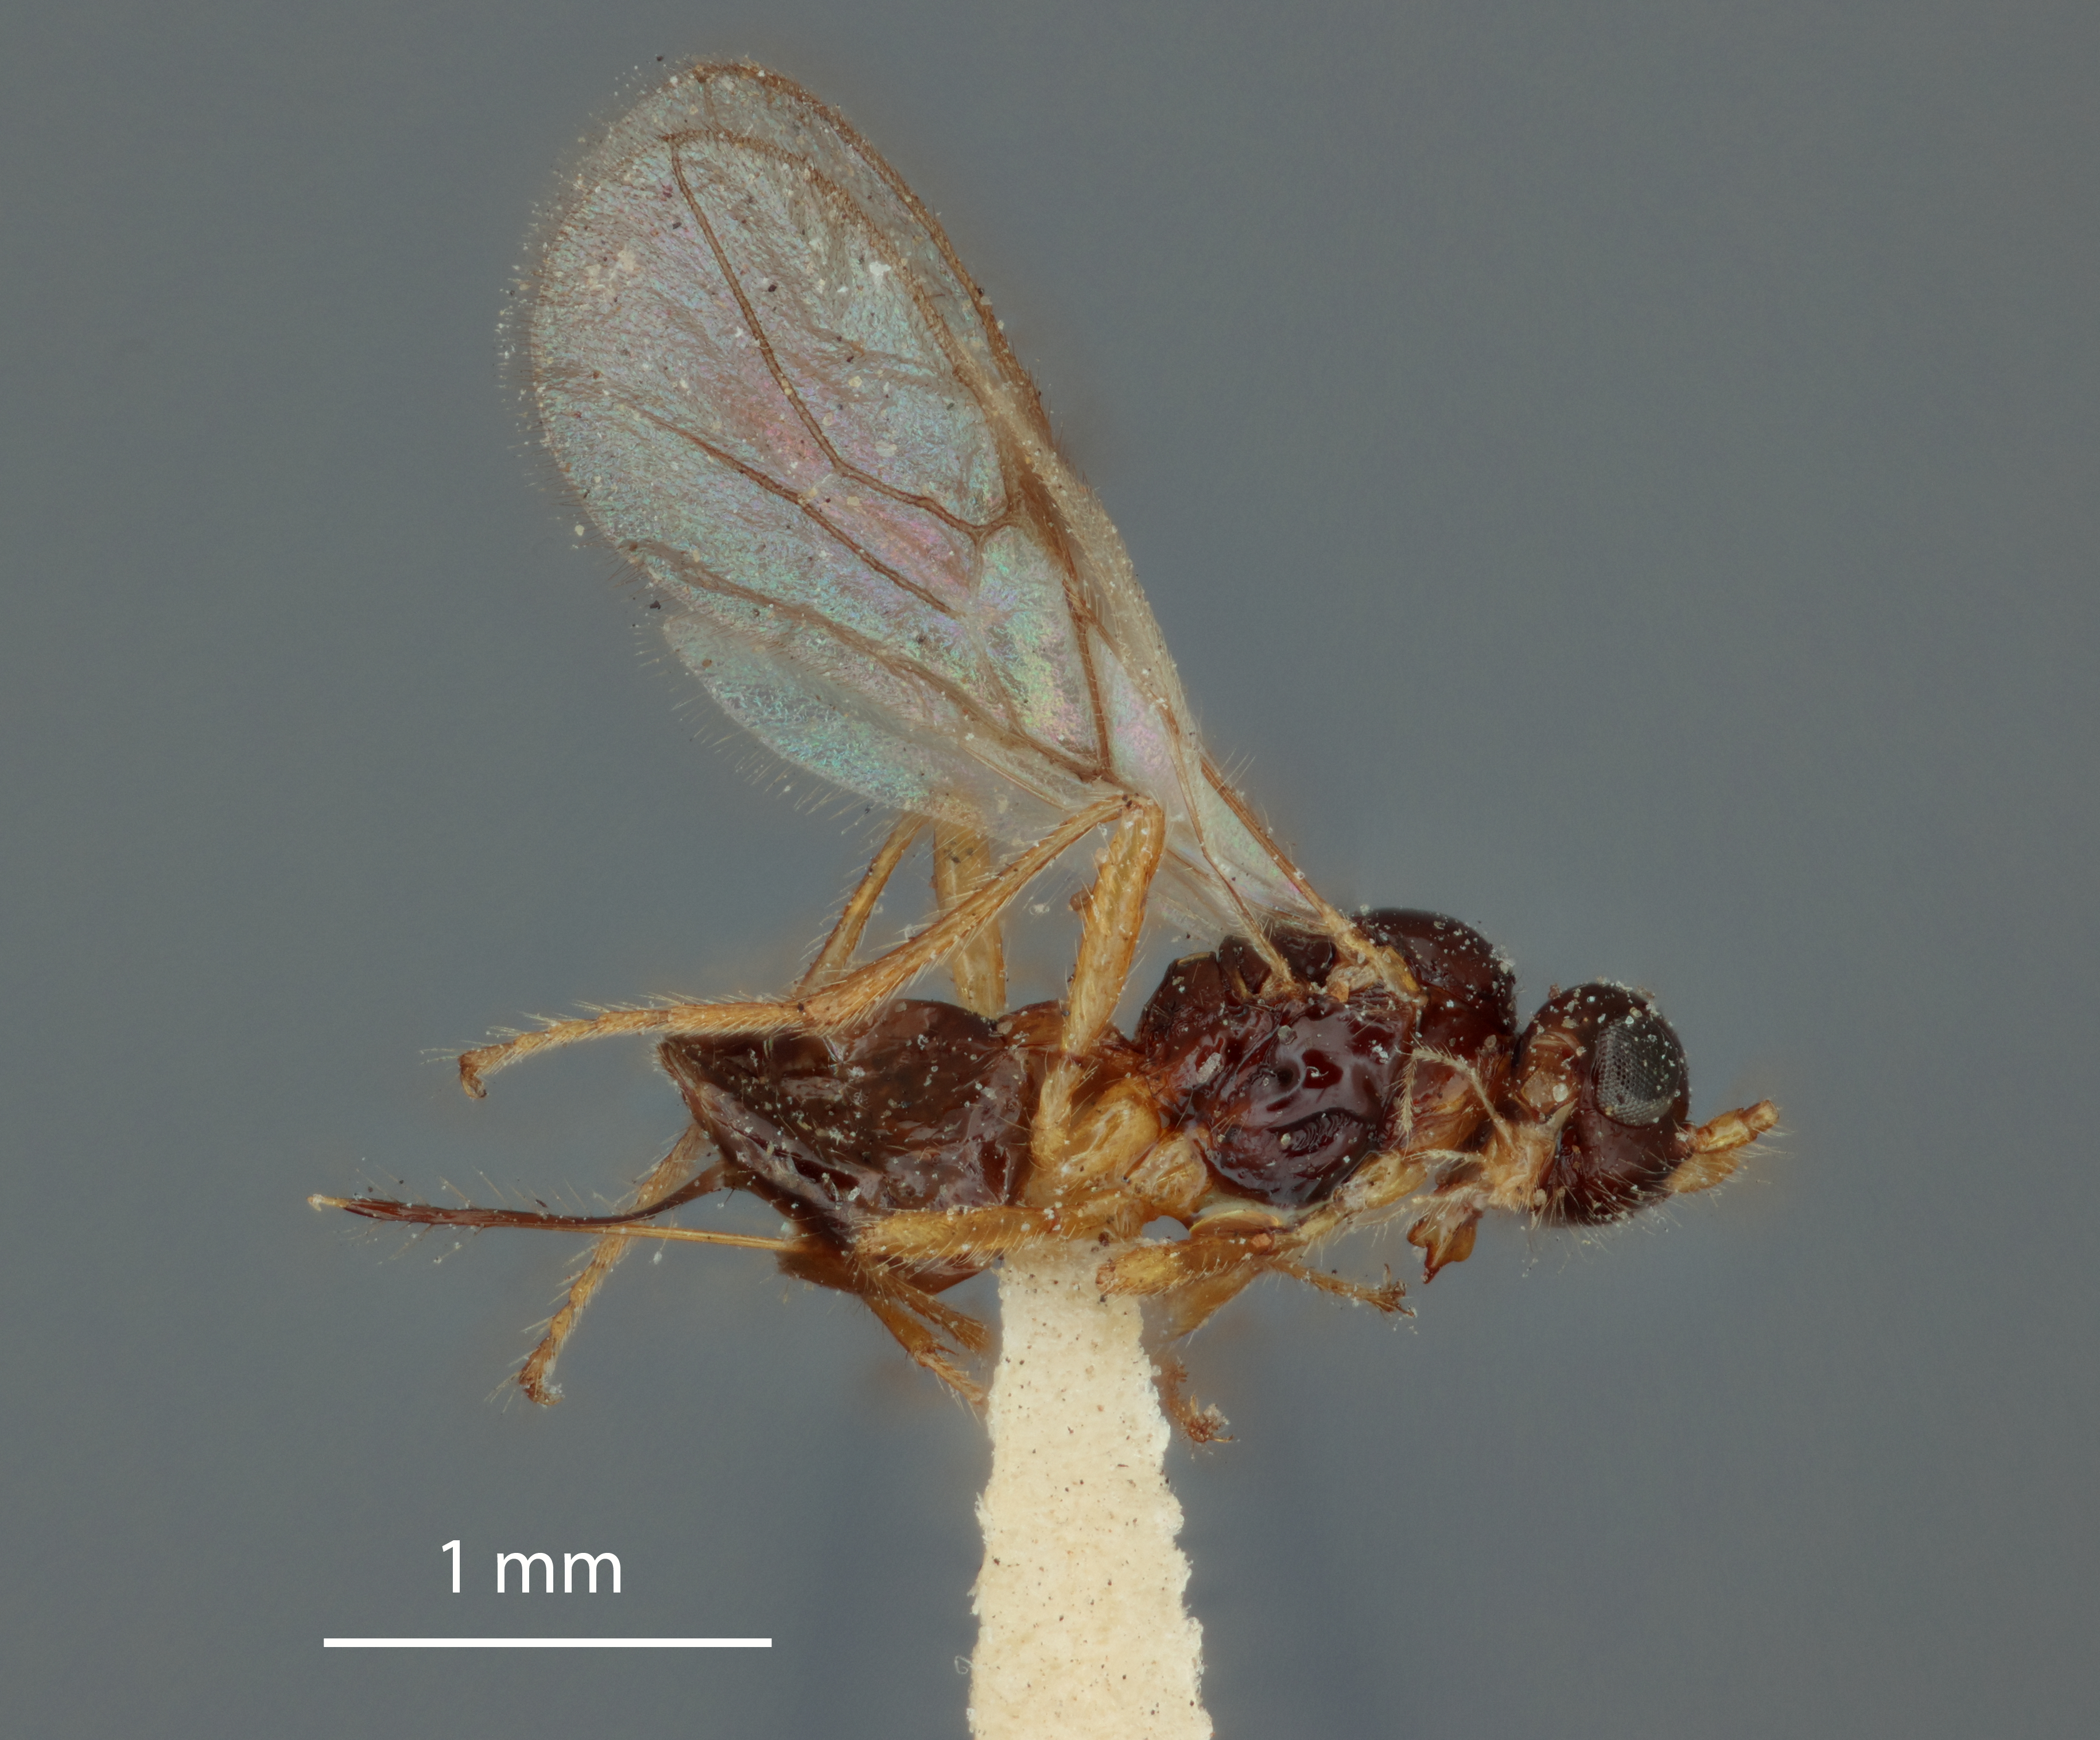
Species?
Aphaereta sarcophage
